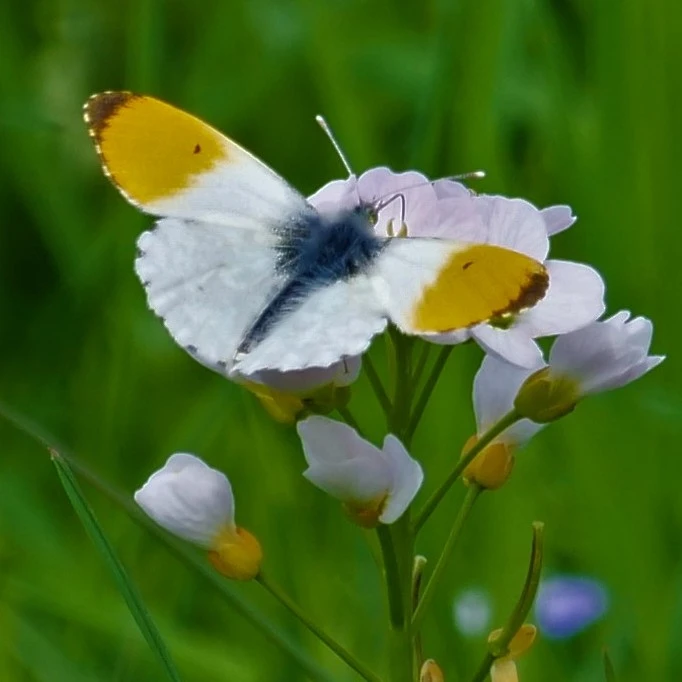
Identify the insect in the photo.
Anthocharis cardamines
